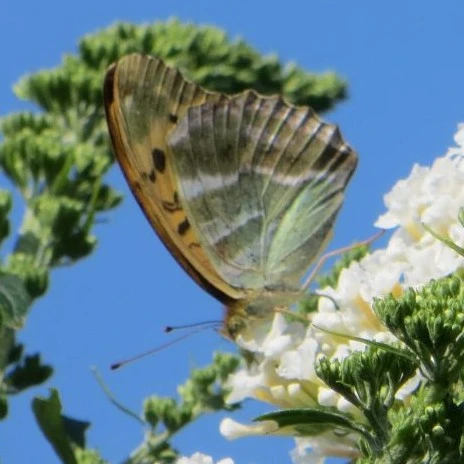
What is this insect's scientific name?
Argynnis paphia
